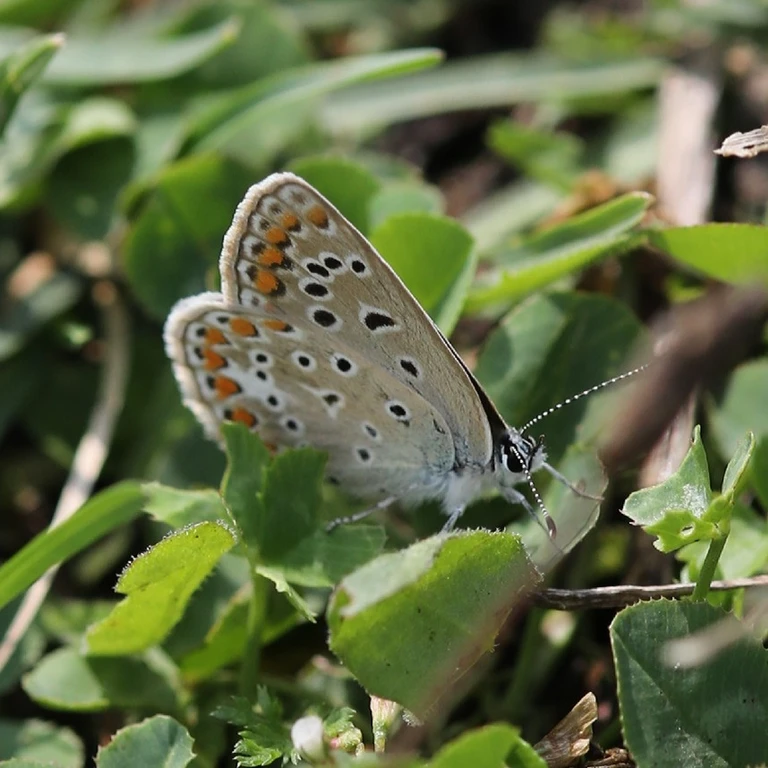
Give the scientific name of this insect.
Polyommatus icarus
